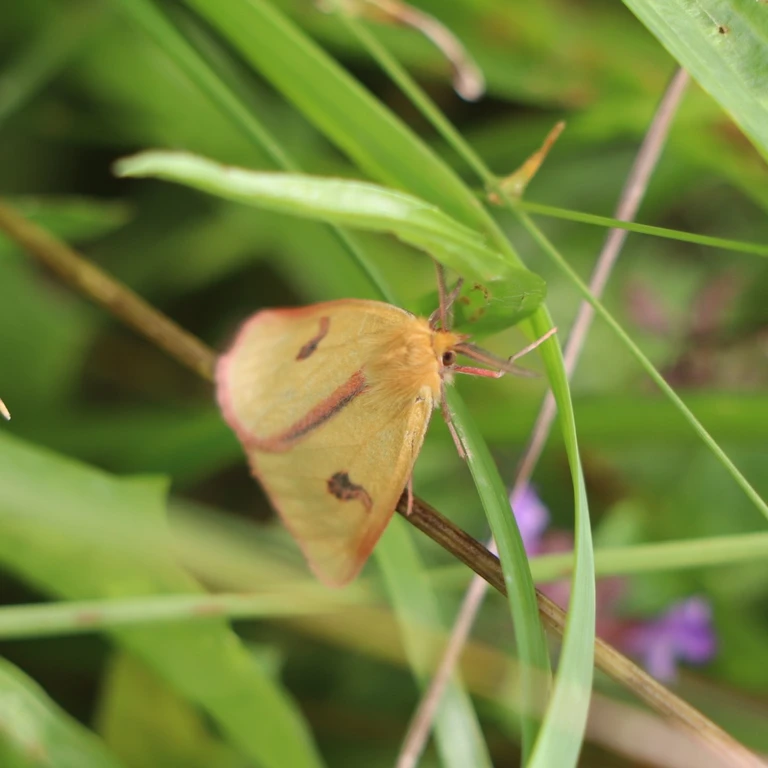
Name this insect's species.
Diacrisia sannio
